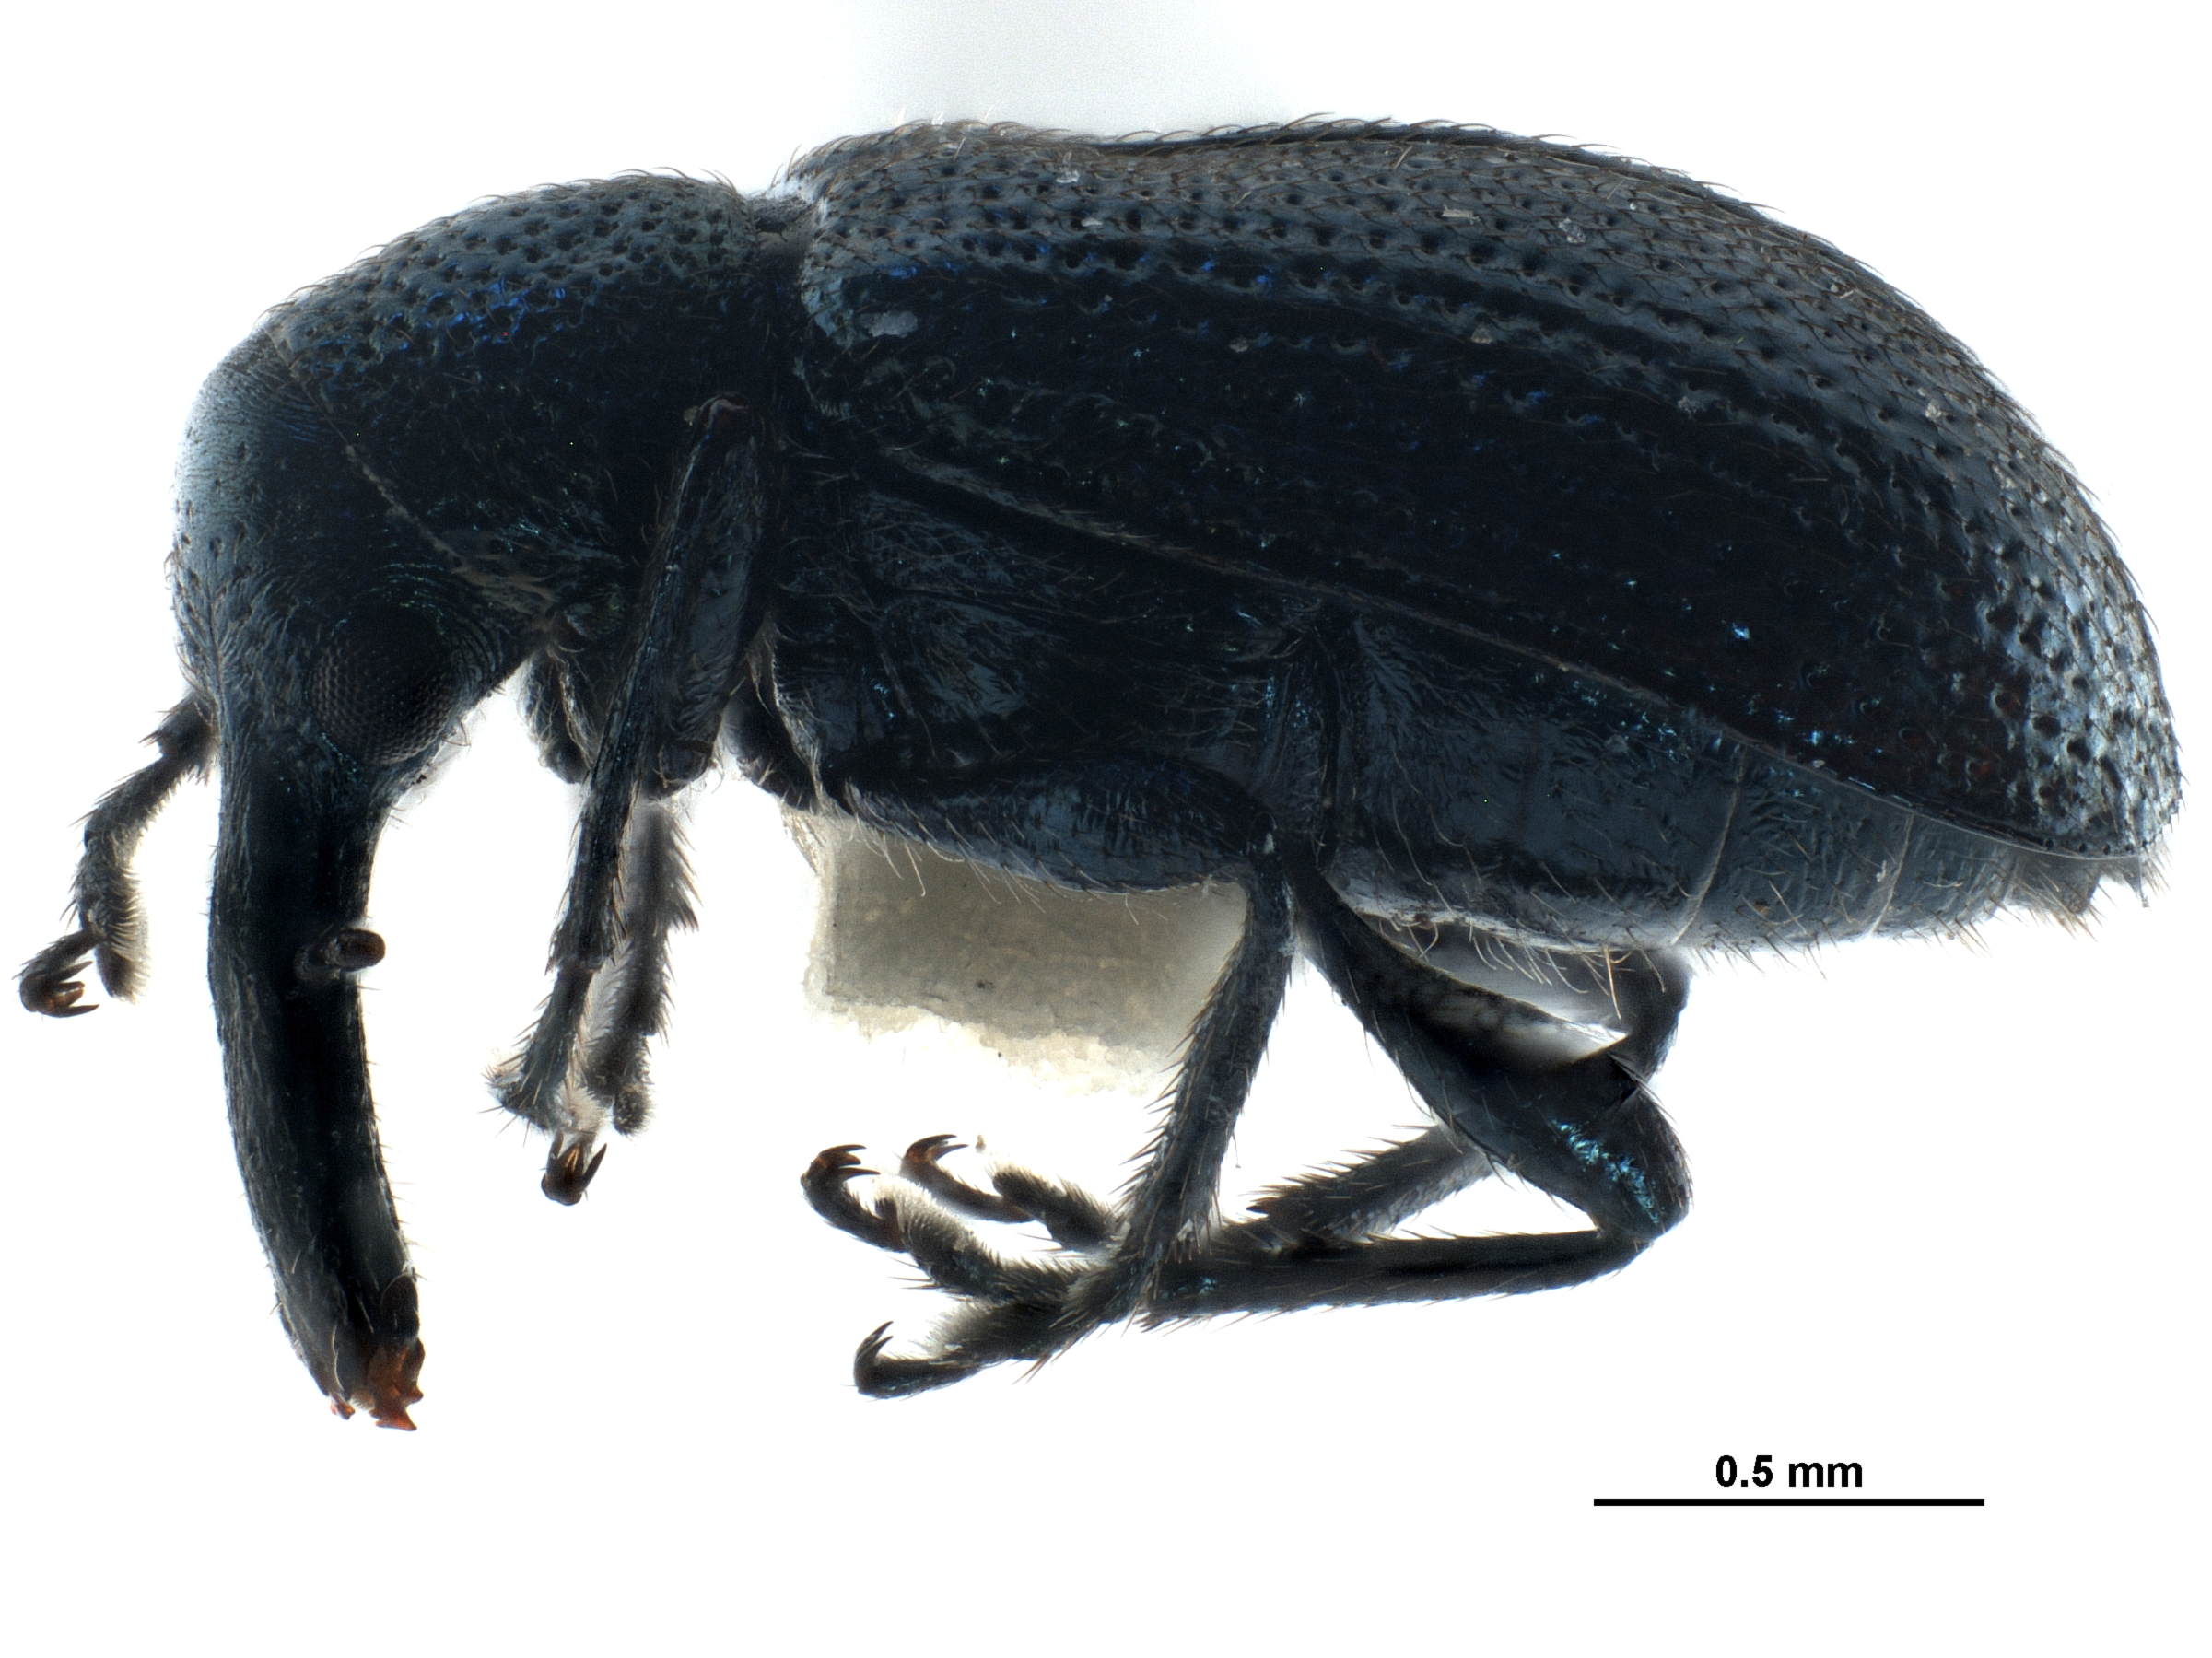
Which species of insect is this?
Pselaphorhynchites cyanellus
